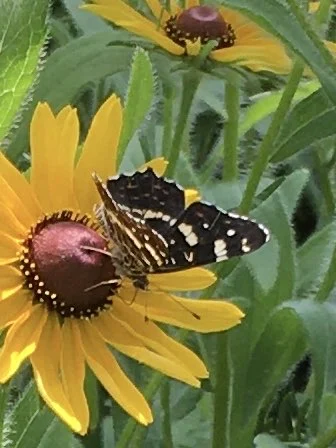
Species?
Araschnia levana
